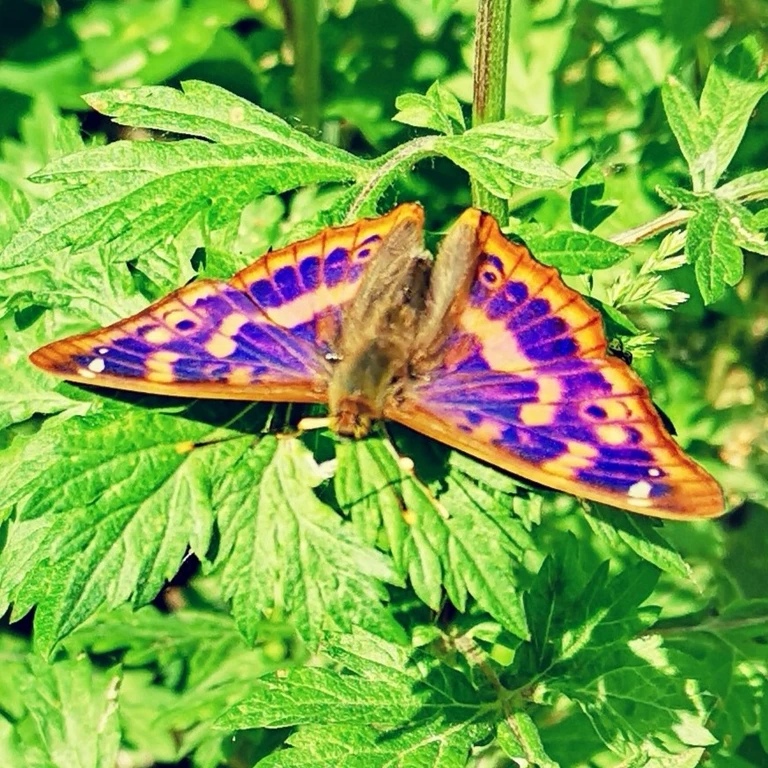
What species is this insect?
Apatura ilia
